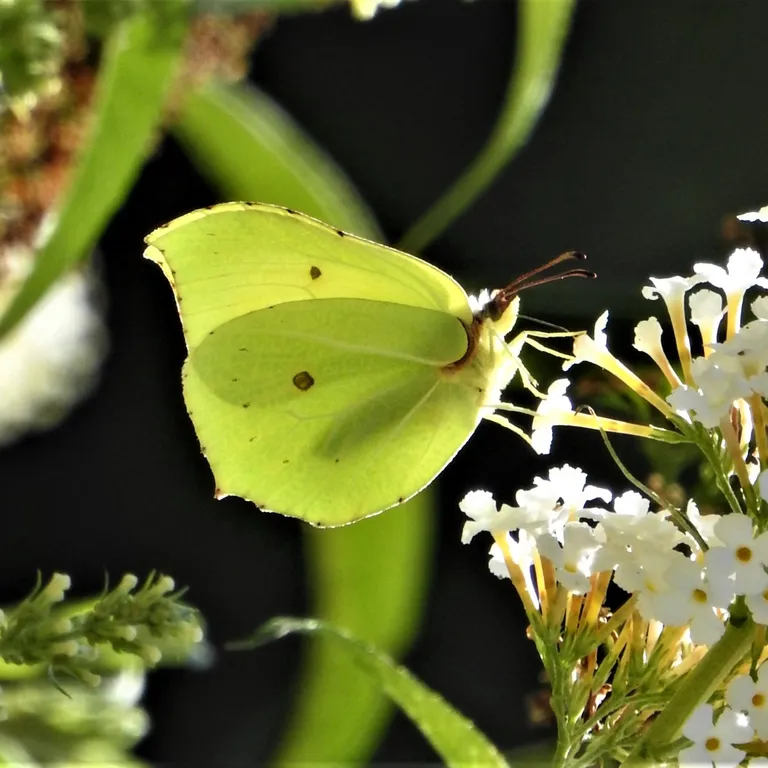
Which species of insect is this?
Gonepteryx rhamni
